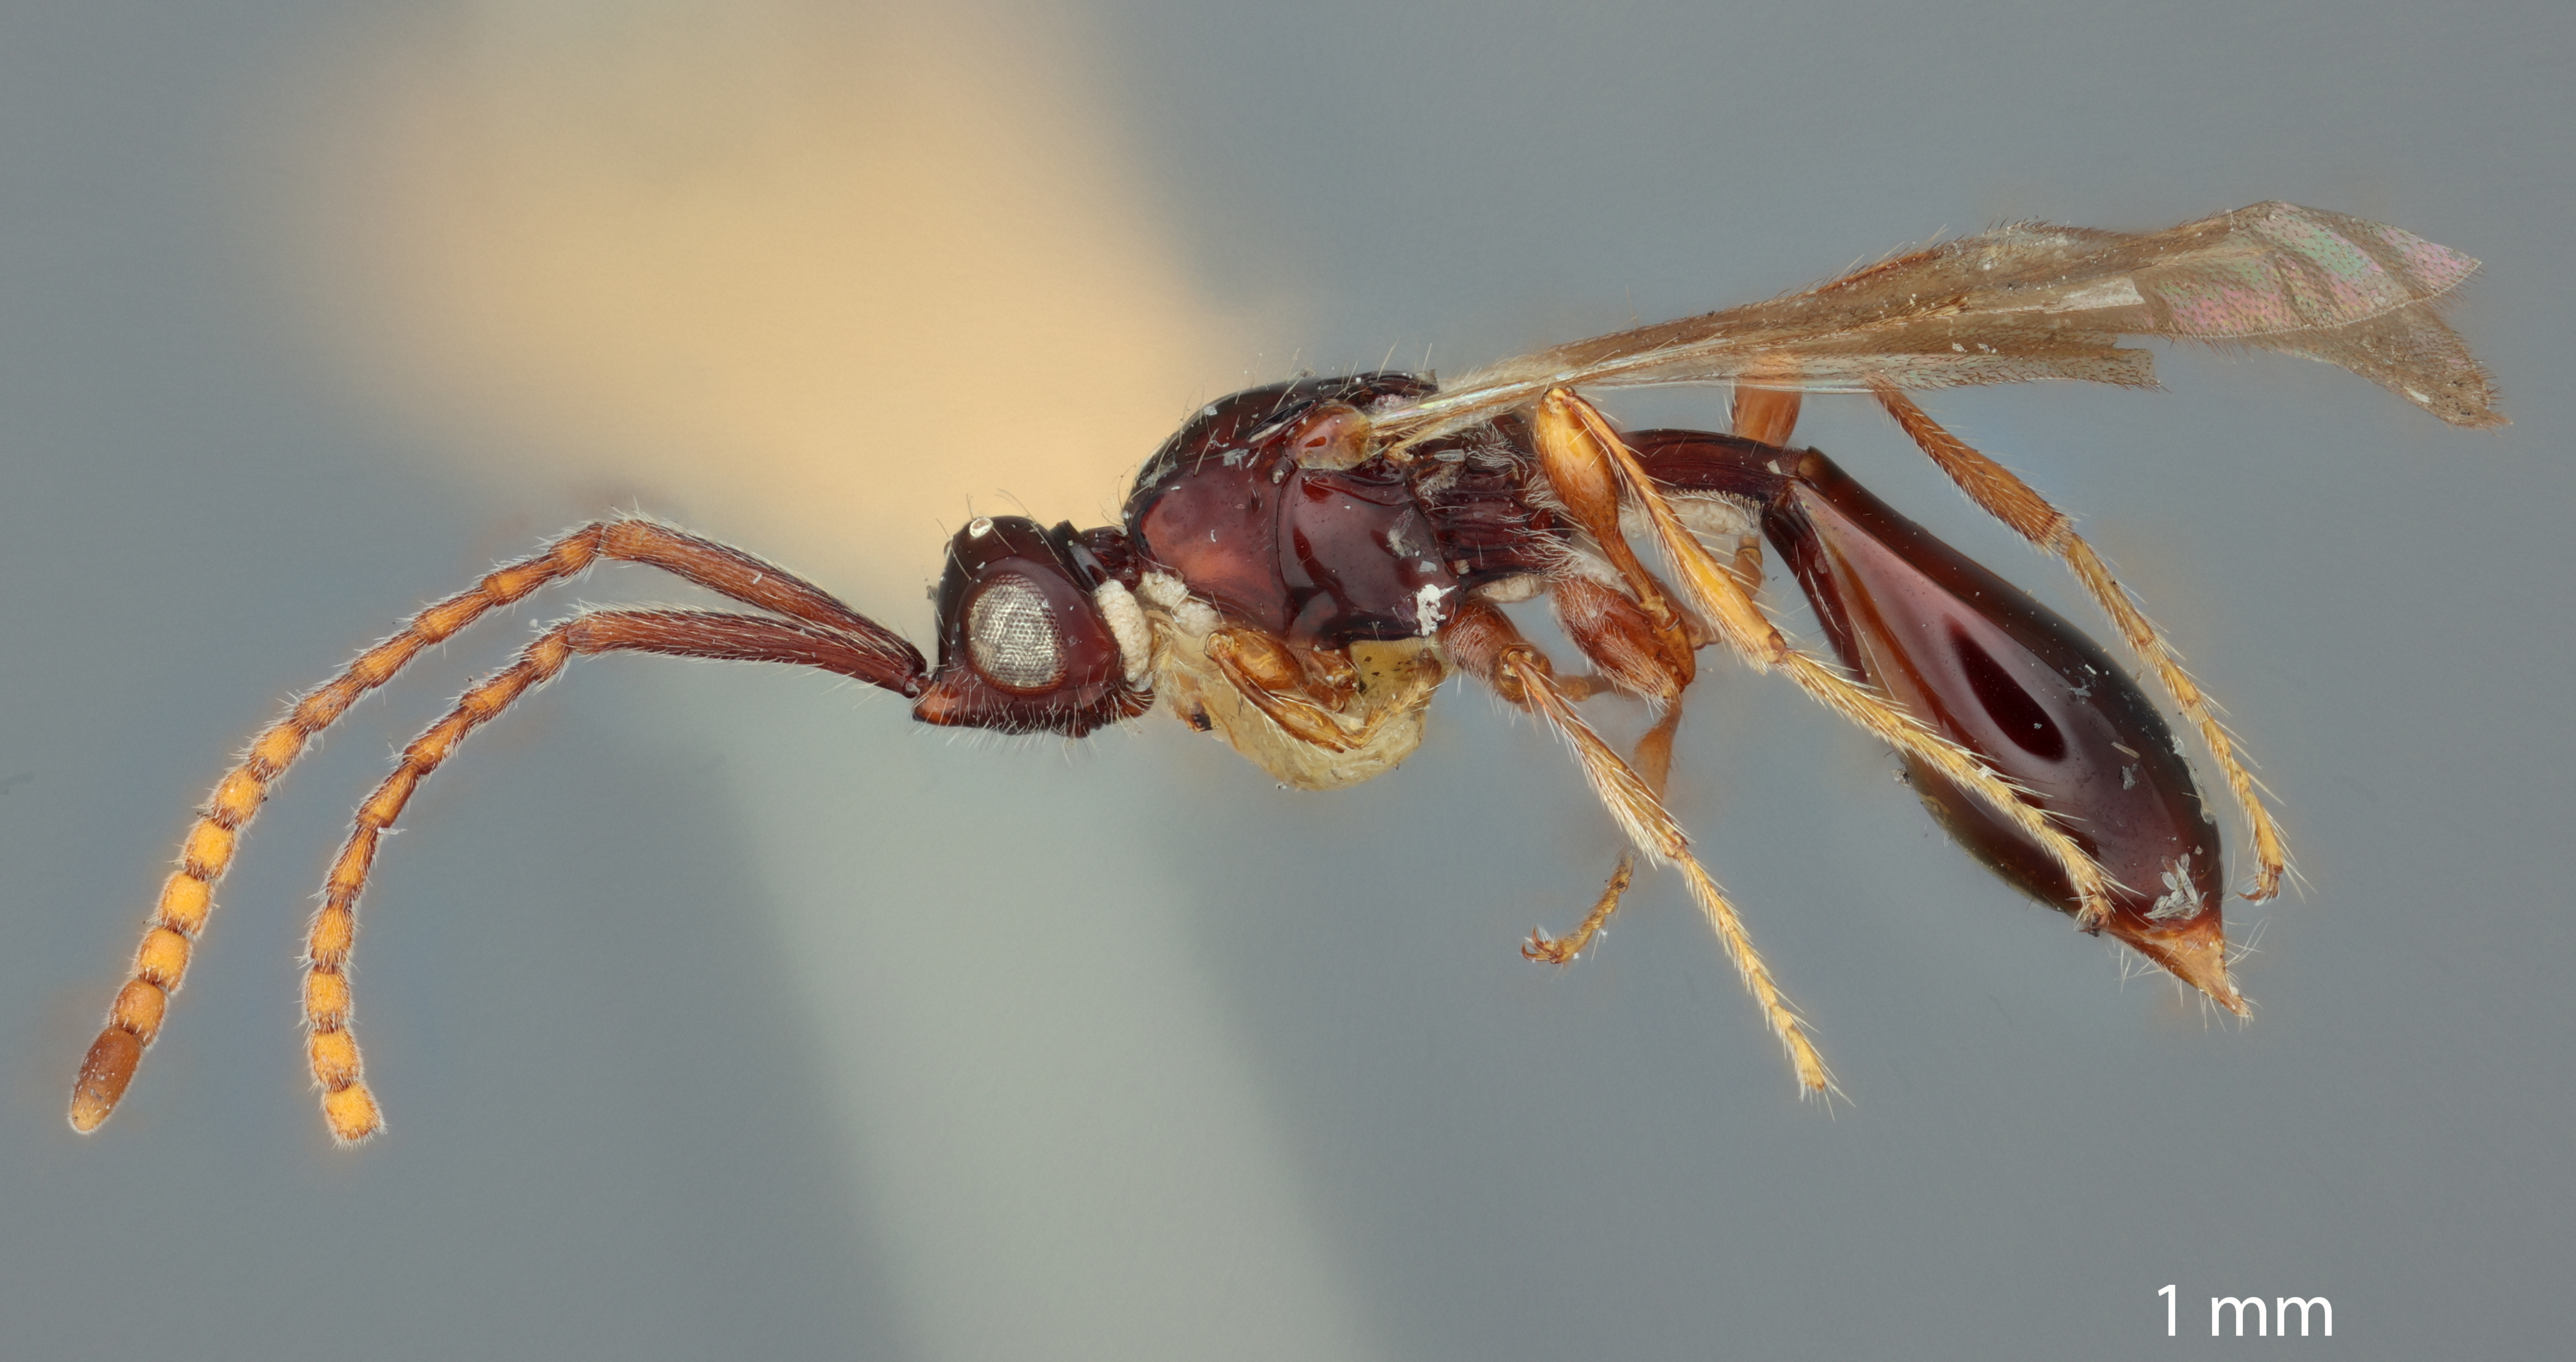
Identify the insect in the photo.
Lipoglyptus primus
